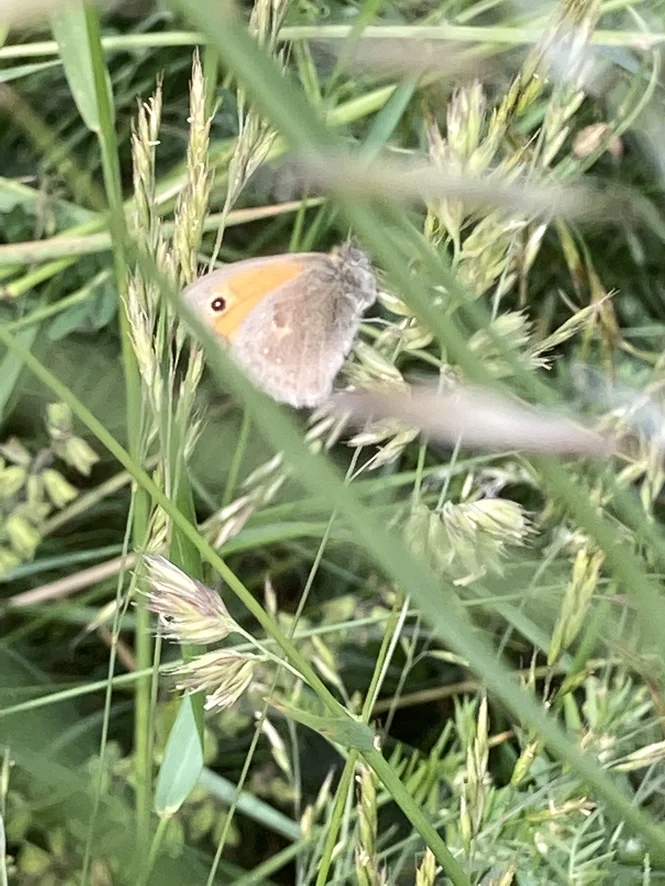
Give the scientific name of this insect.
Coenonympha pamphilus
